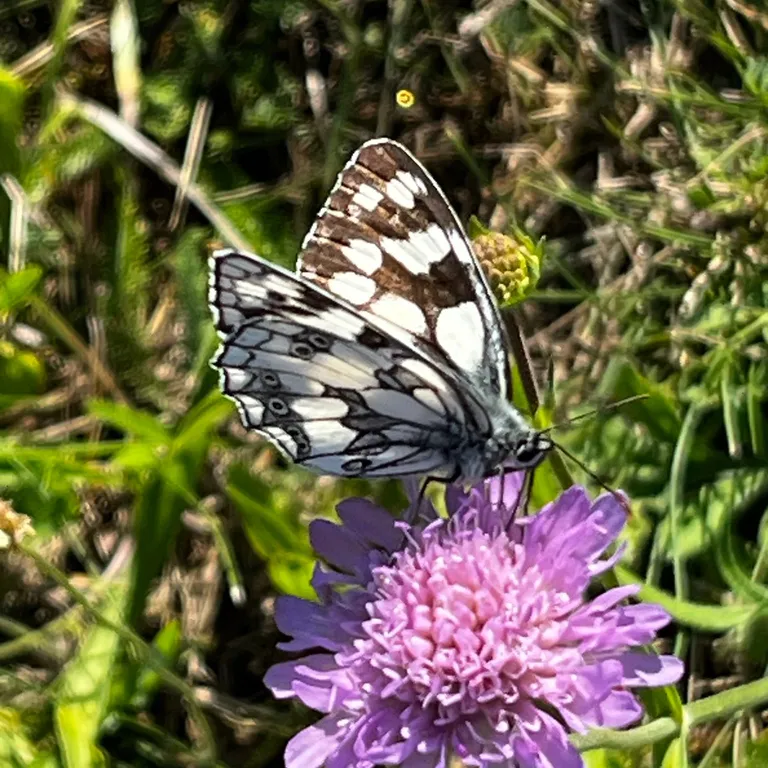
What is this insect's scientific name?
Melanargia galathea
